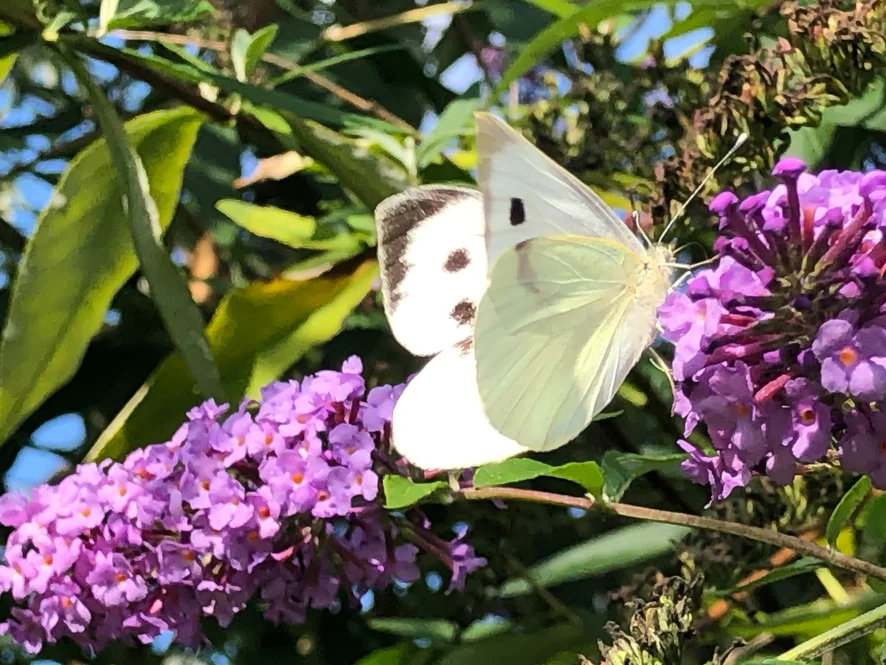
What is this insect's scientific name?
Pieris brassicae
